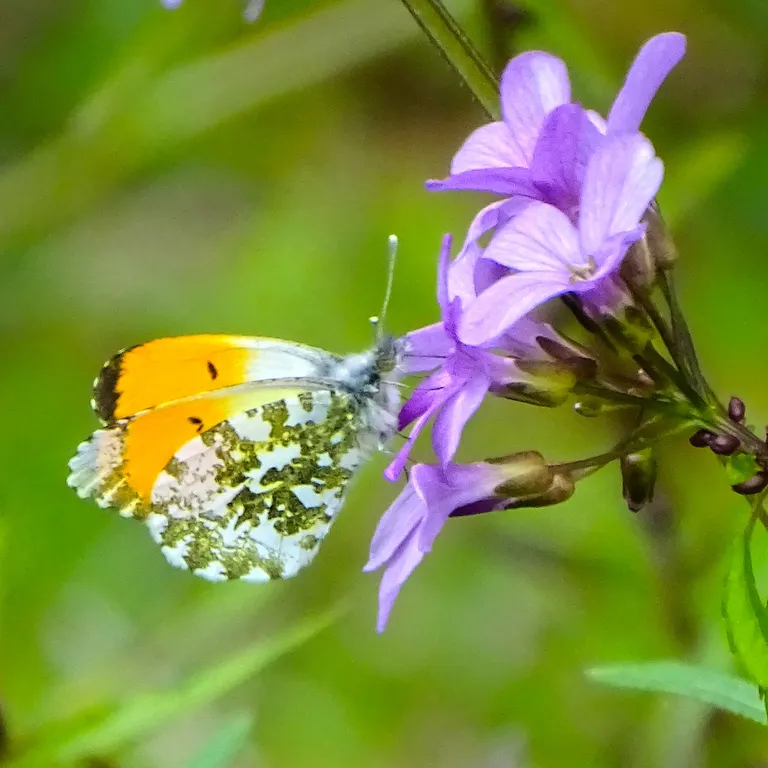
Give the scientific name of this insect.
Anthocharis cardamines
